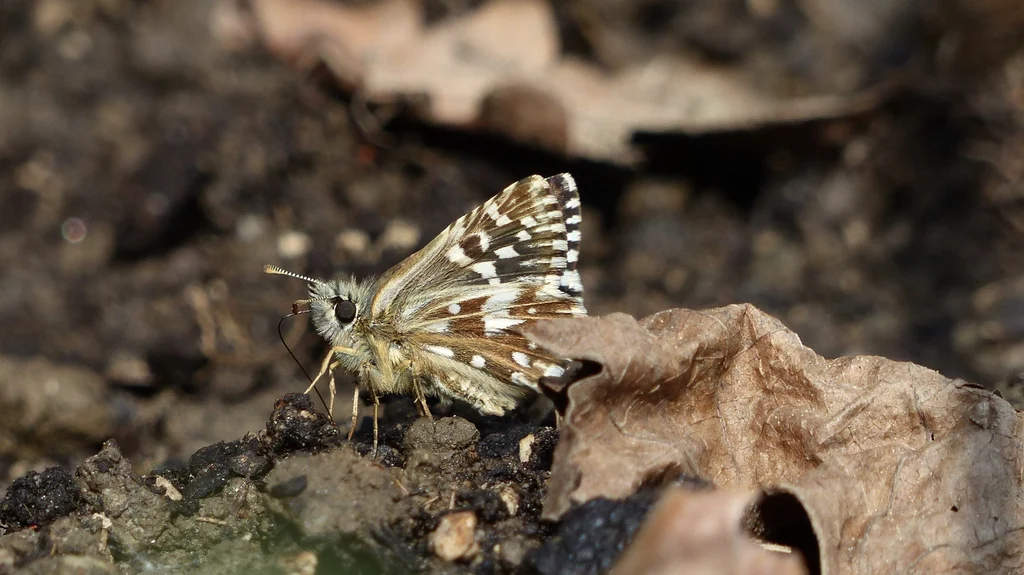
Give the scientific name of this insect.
Pyrgus malvae
